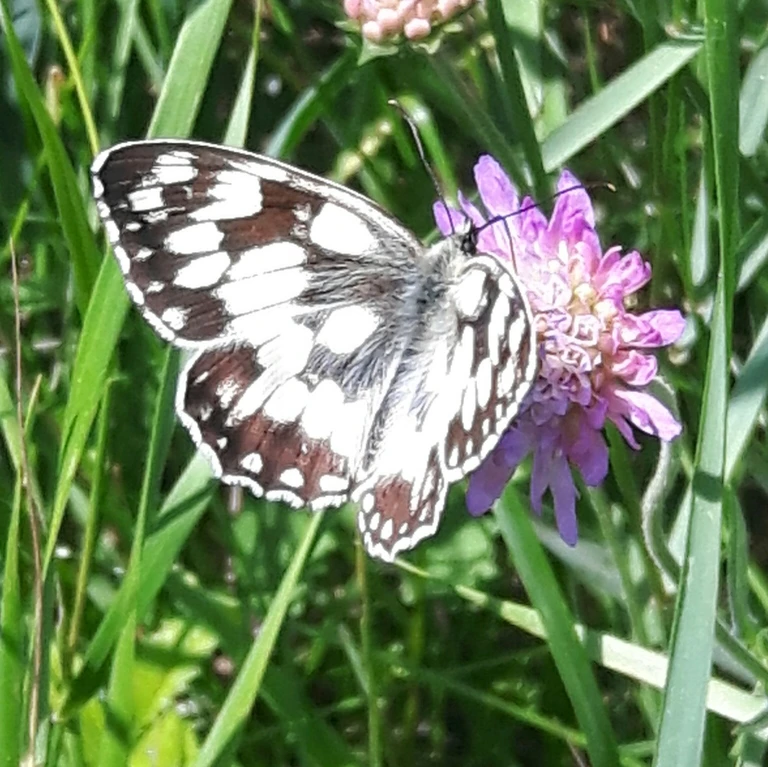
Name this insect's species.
Melanargia galathea
